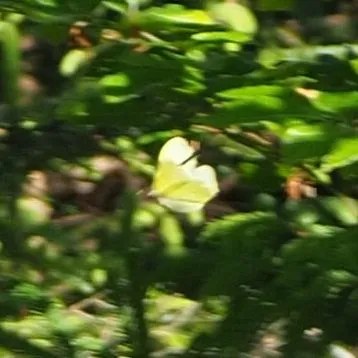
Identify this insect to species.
Gonepteryx rhamni
